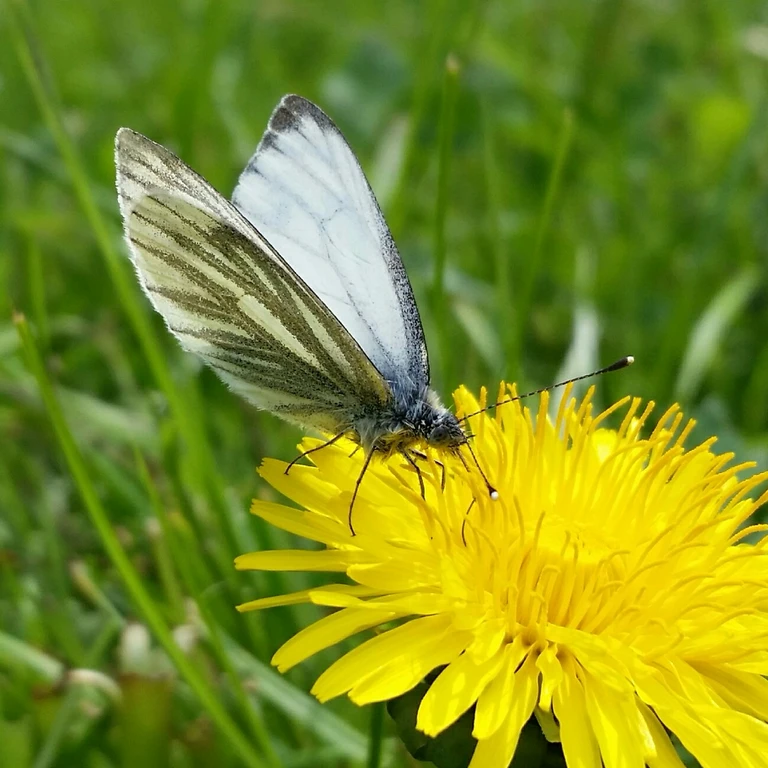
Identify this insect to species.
Pieris napi
